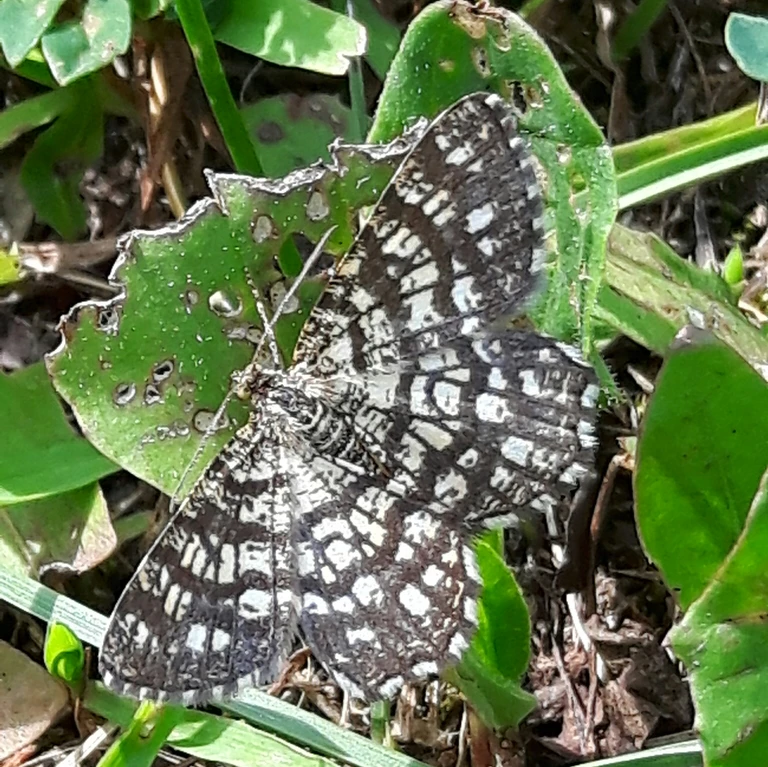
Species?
Chiasmia clathrata
